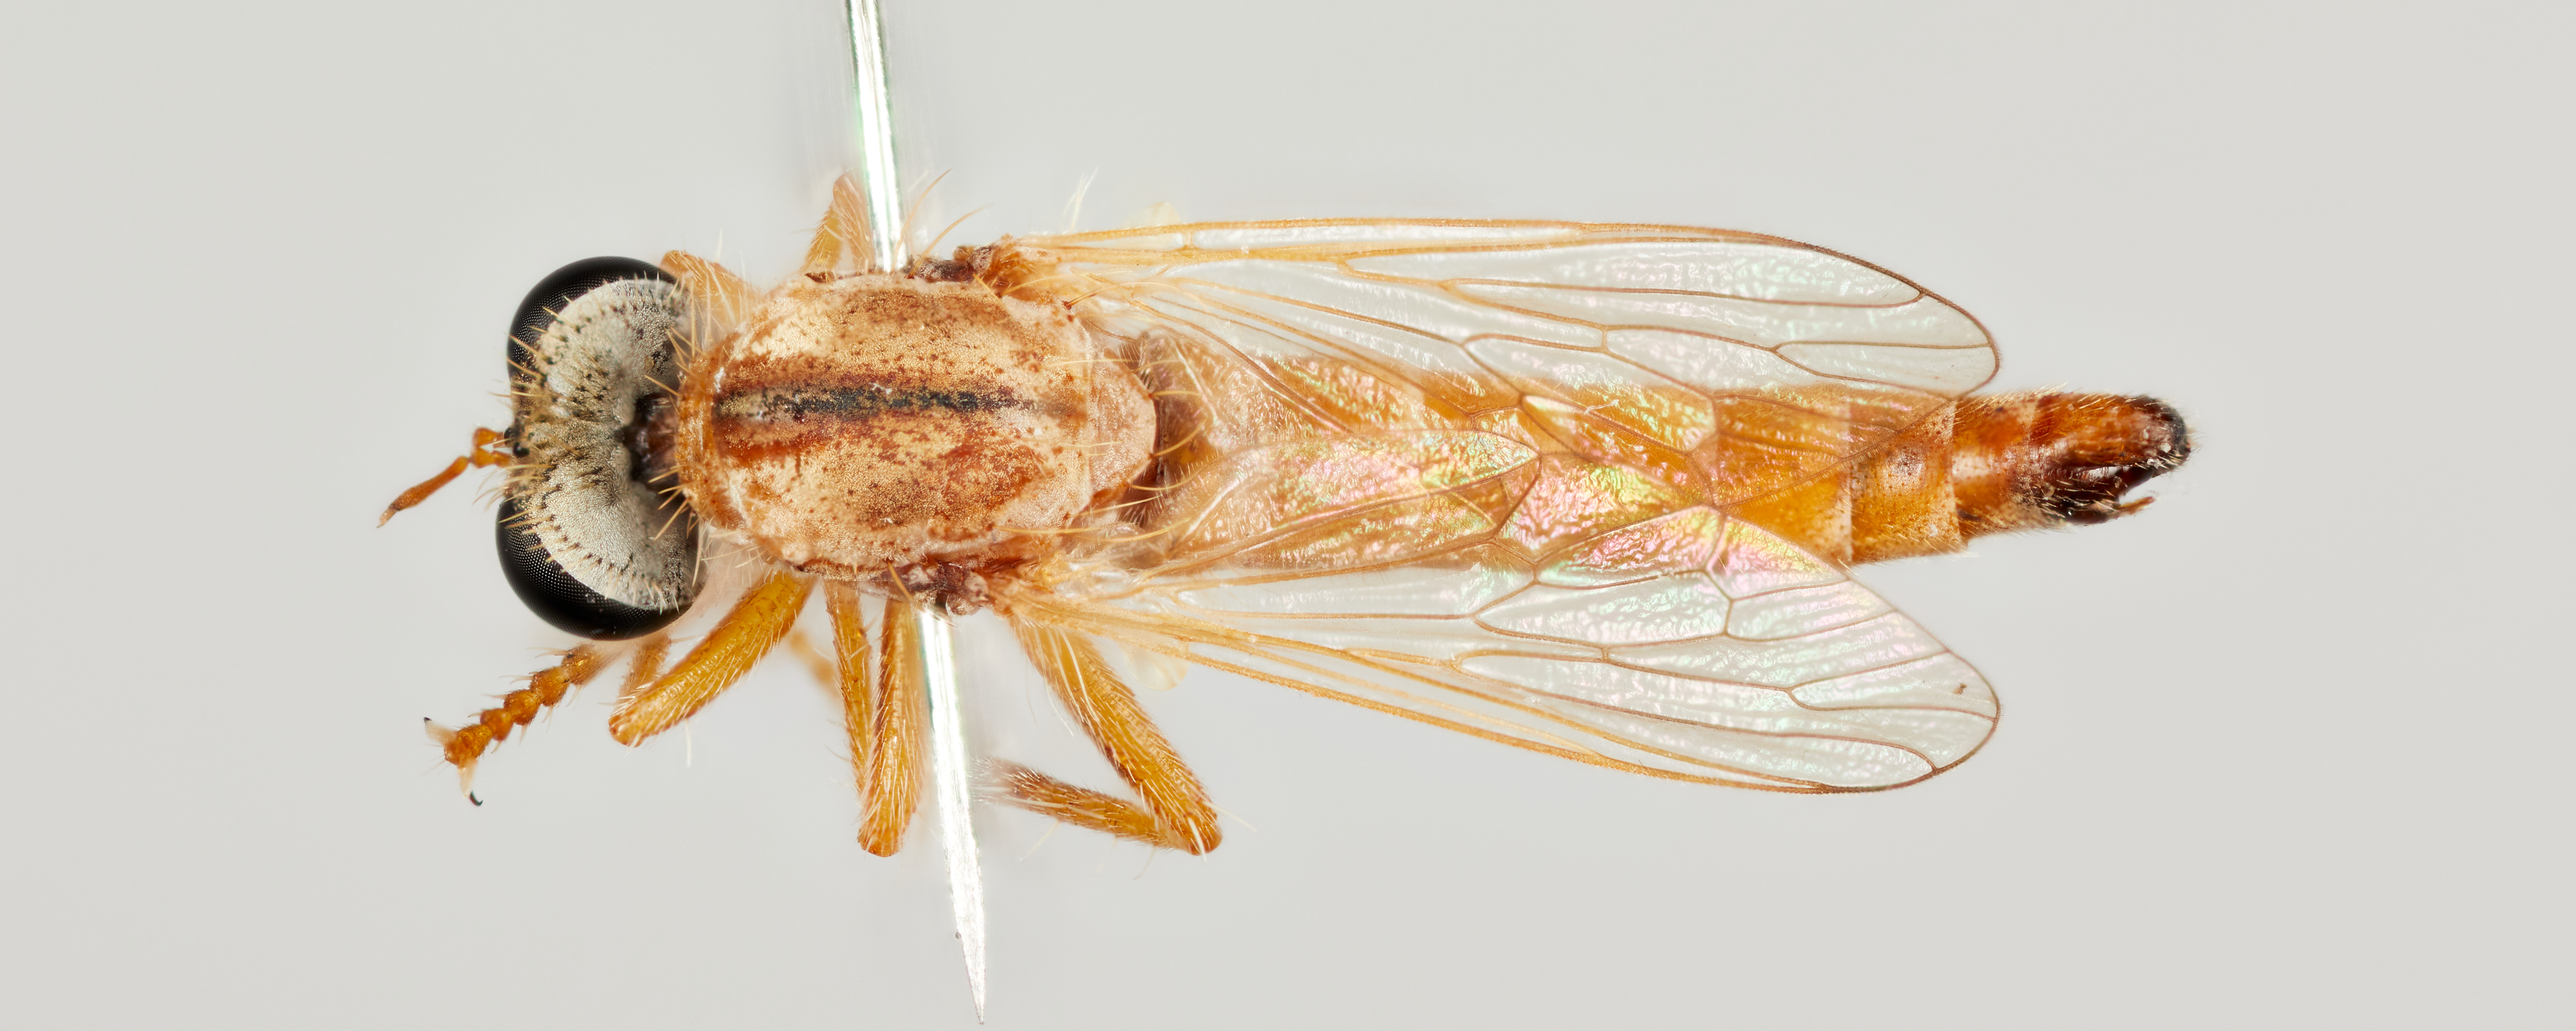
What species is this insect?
Microphontes safra
